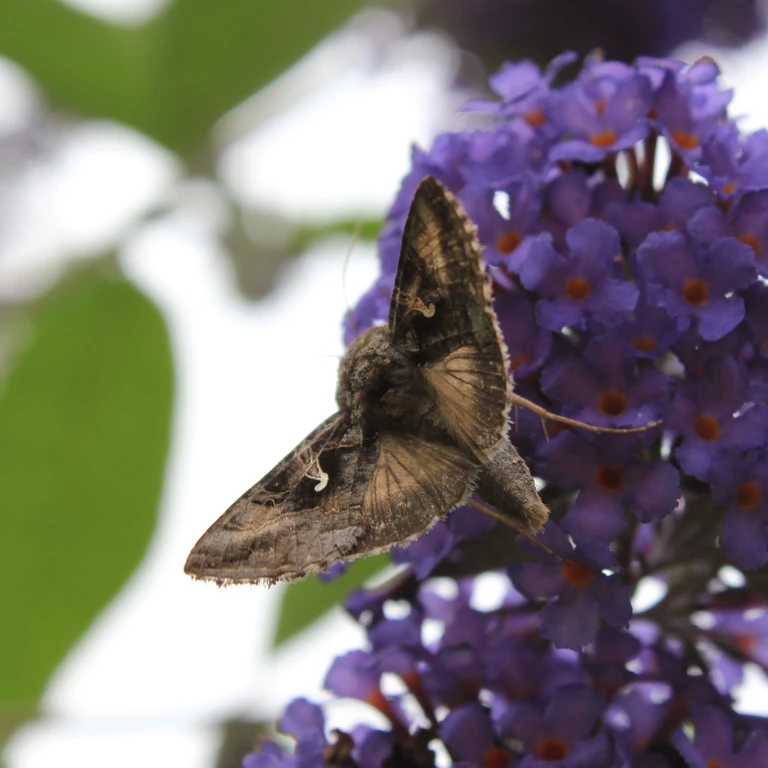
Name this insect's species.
Autographa gamma
